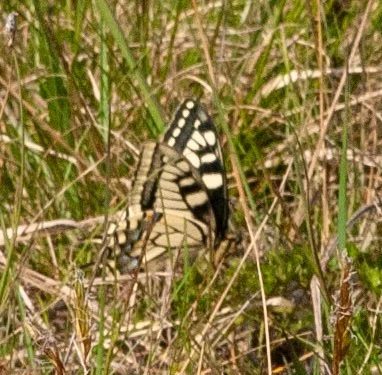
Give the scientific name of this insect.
Papilio machaon
